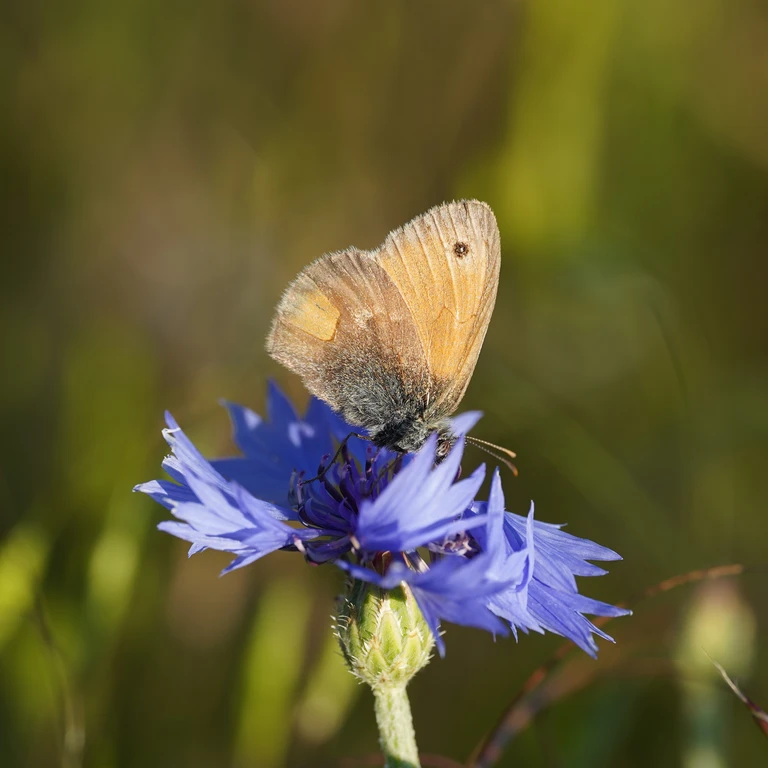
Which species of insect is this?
Coenonympha pamphilus
